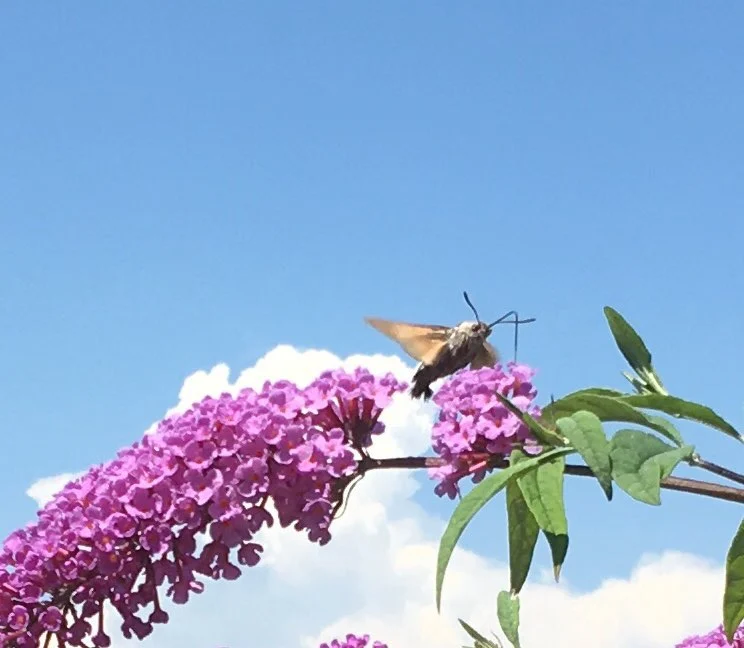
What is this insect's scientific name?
Macroglossum stellatarum
